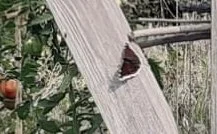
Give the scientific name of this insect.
Nymphalis antiopa
